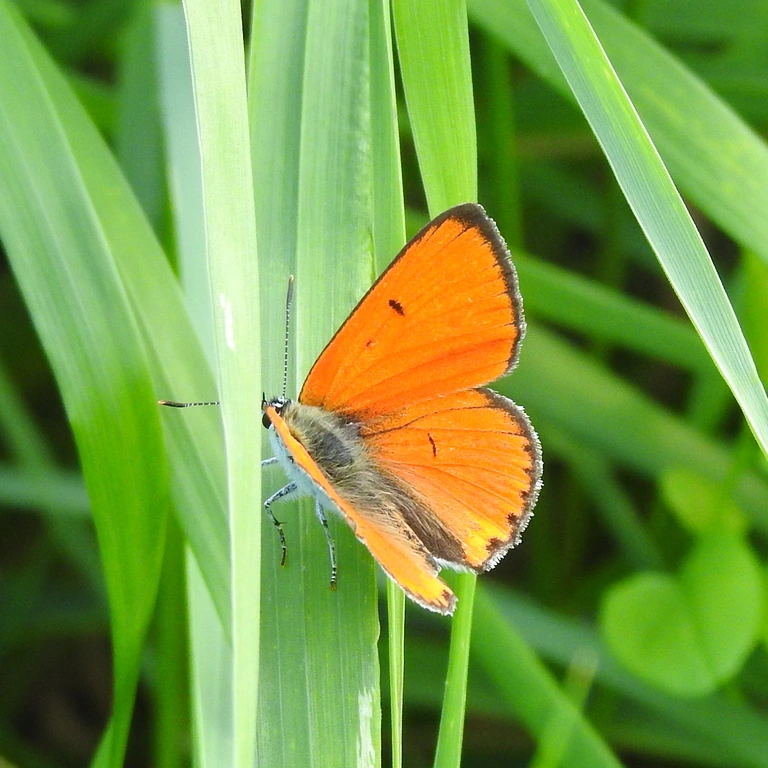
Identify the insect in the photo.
Lycaena dispar
